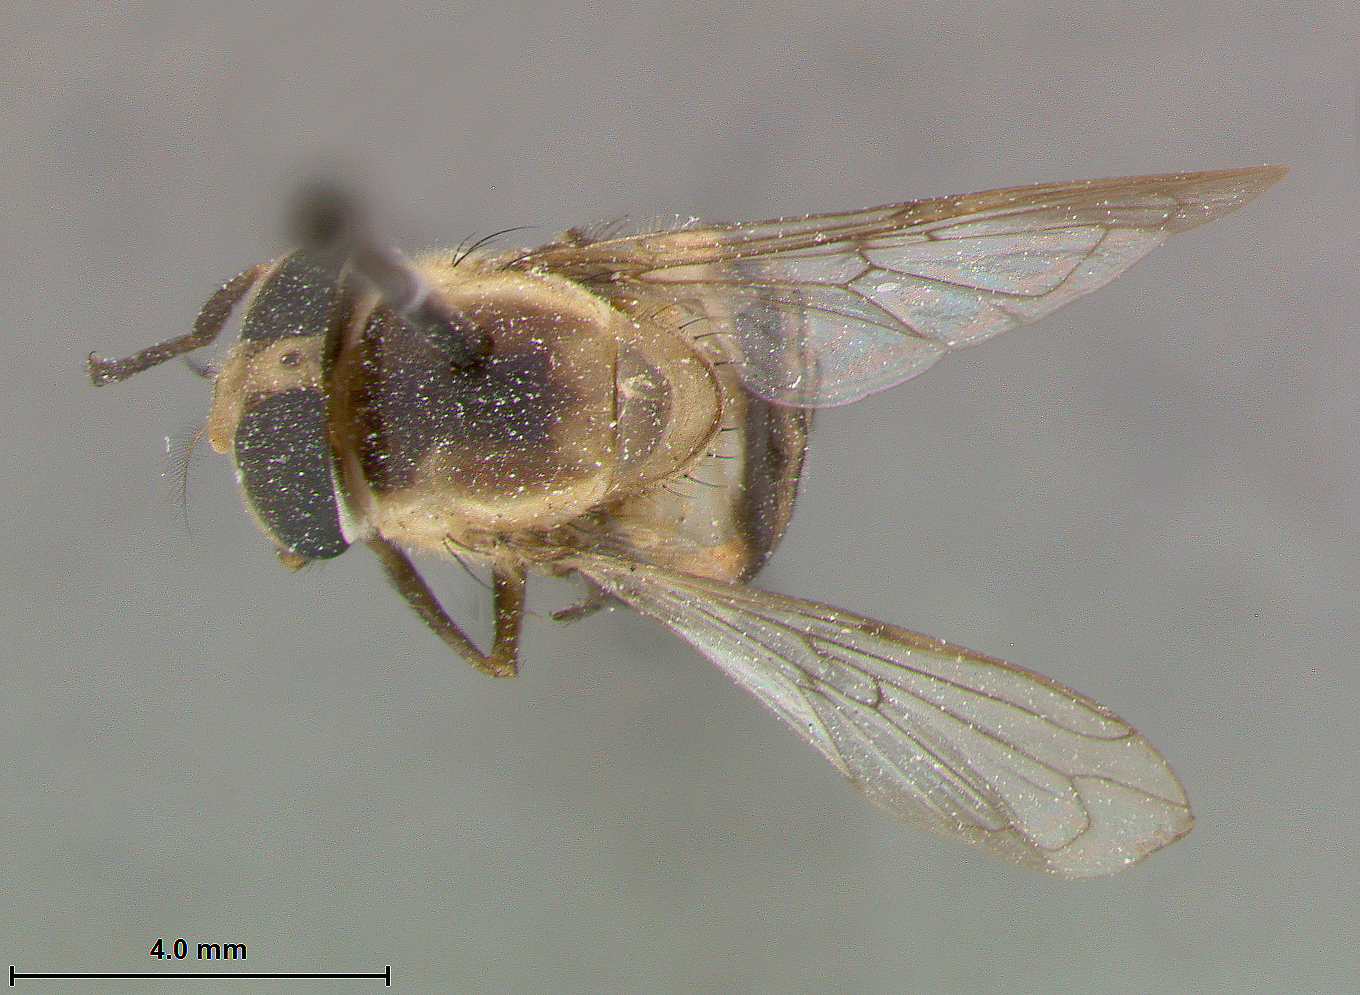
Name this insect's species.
Volucella vagoides
